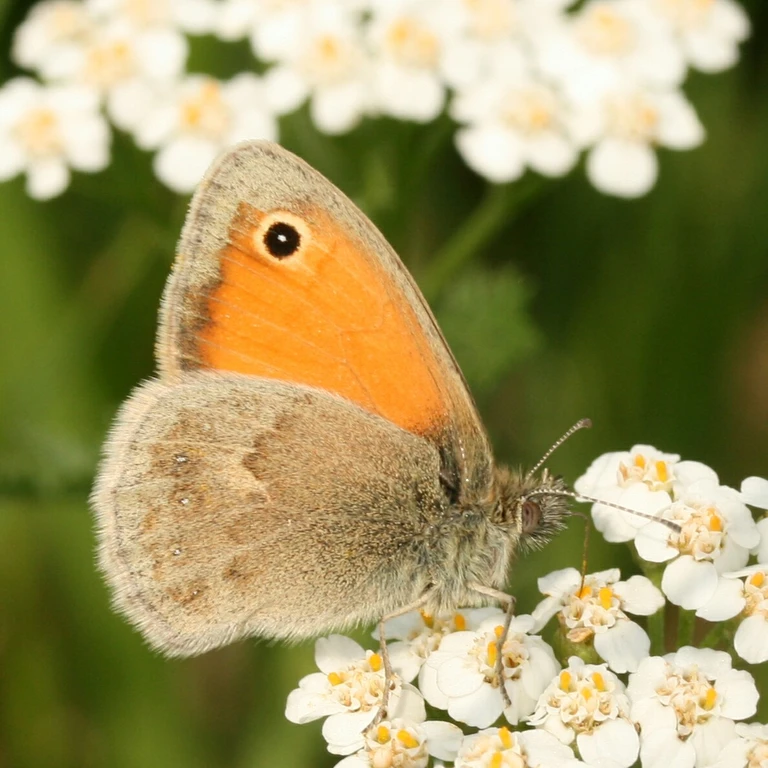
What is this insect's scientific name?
Coenonympha pamphilus
